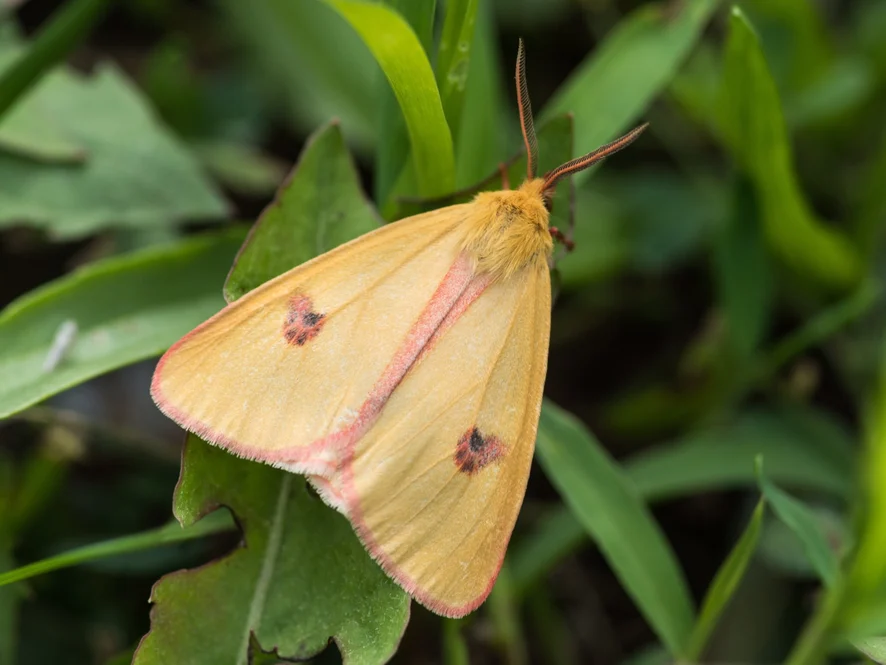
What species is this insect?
Diacrisia sannio
